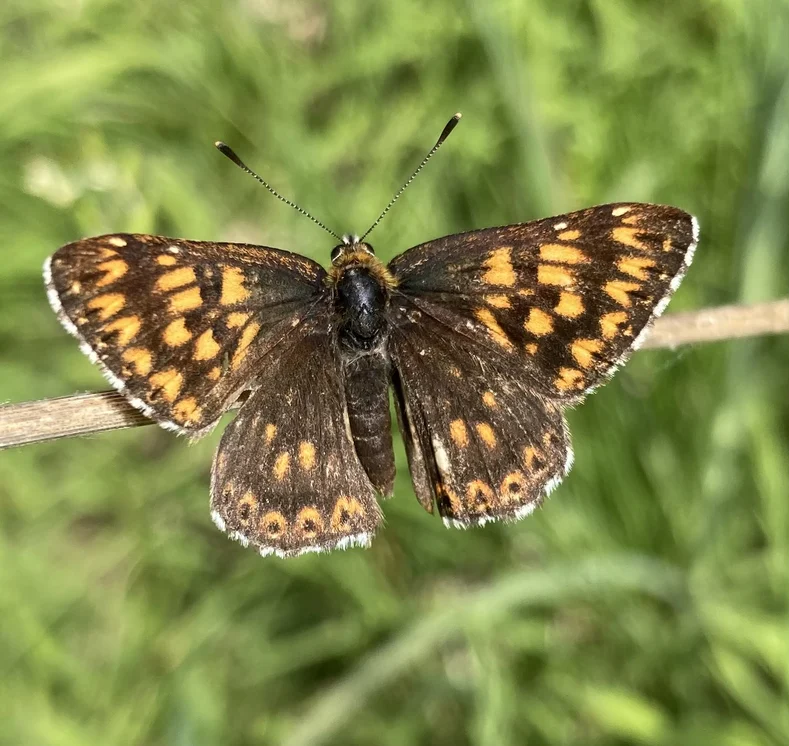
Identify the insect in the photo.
Hamearis lucina
